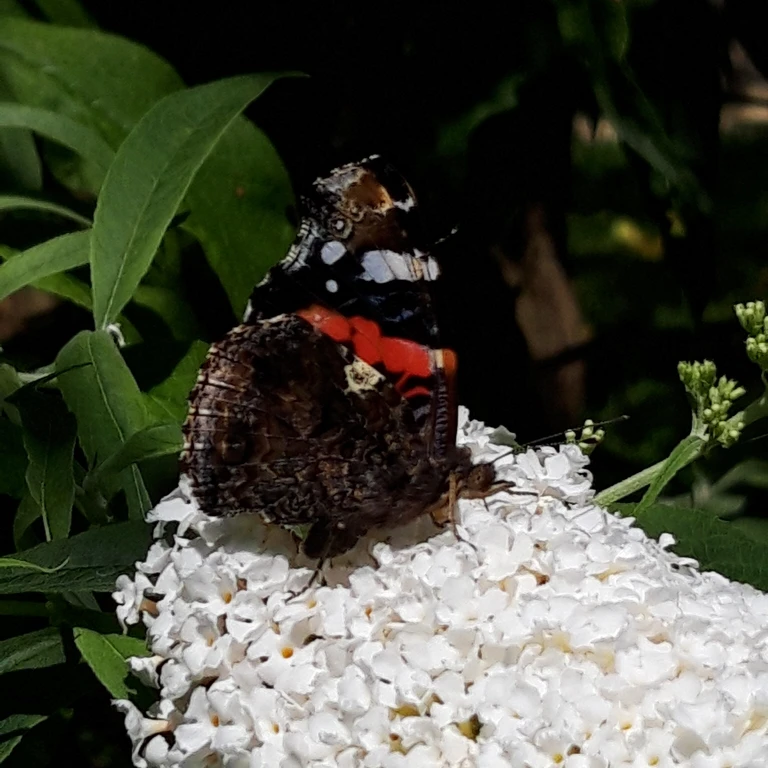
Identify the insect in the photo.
Vanessa atalanta
